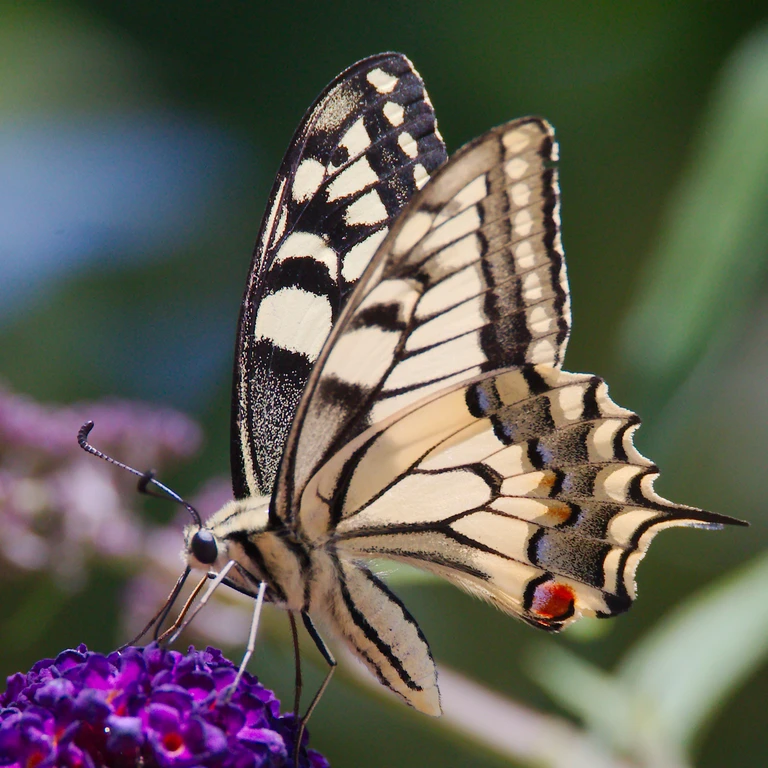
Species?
Papilio machaon
